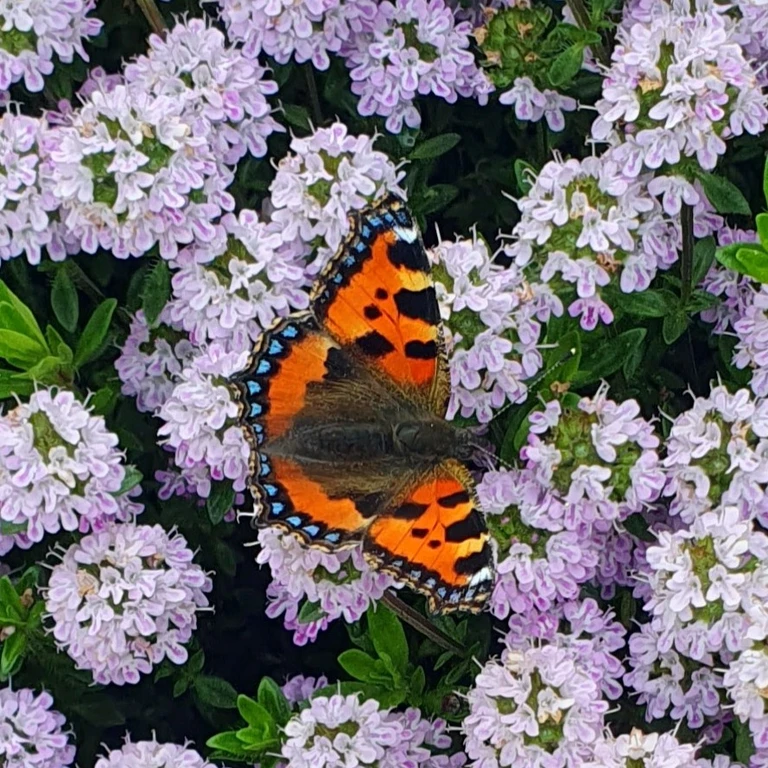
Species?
Aglais urticae
